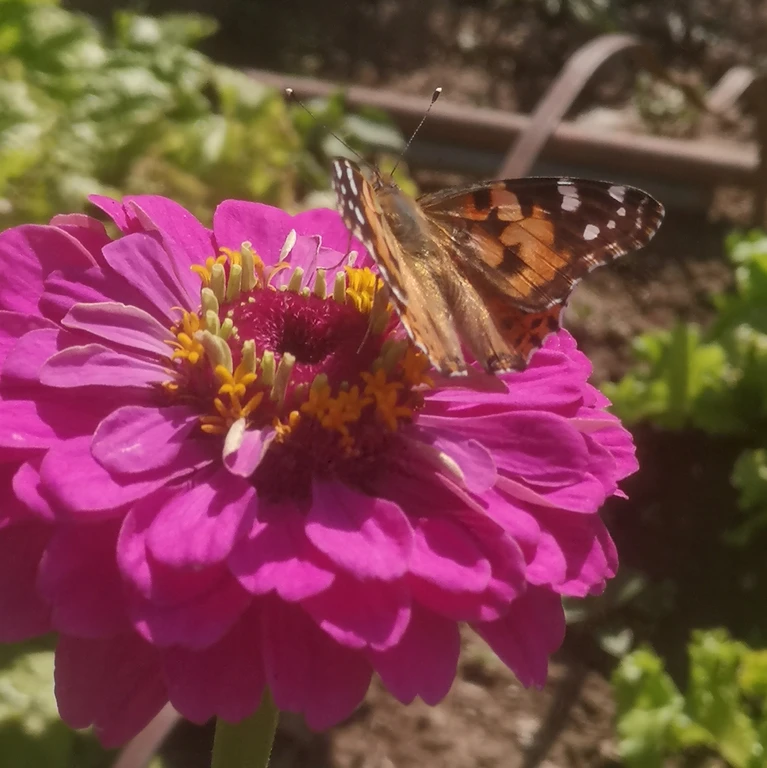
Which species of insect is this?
Vanessa cardui
